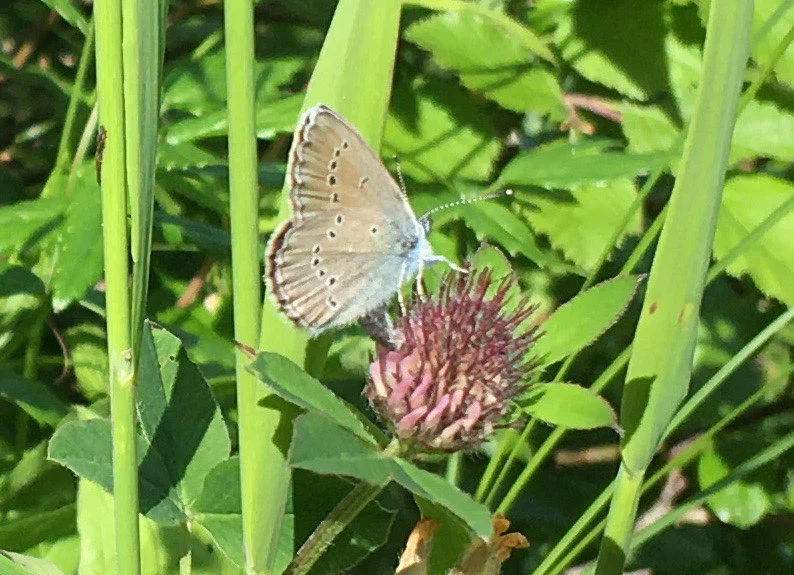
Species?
Cyaniris semiargus
